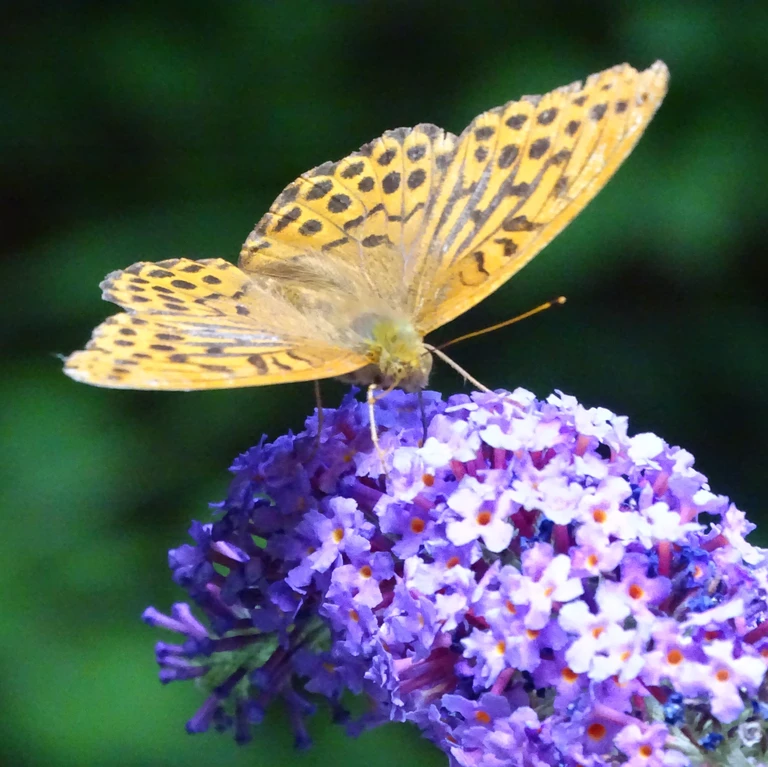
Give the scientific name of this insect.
Argynnis paphia
